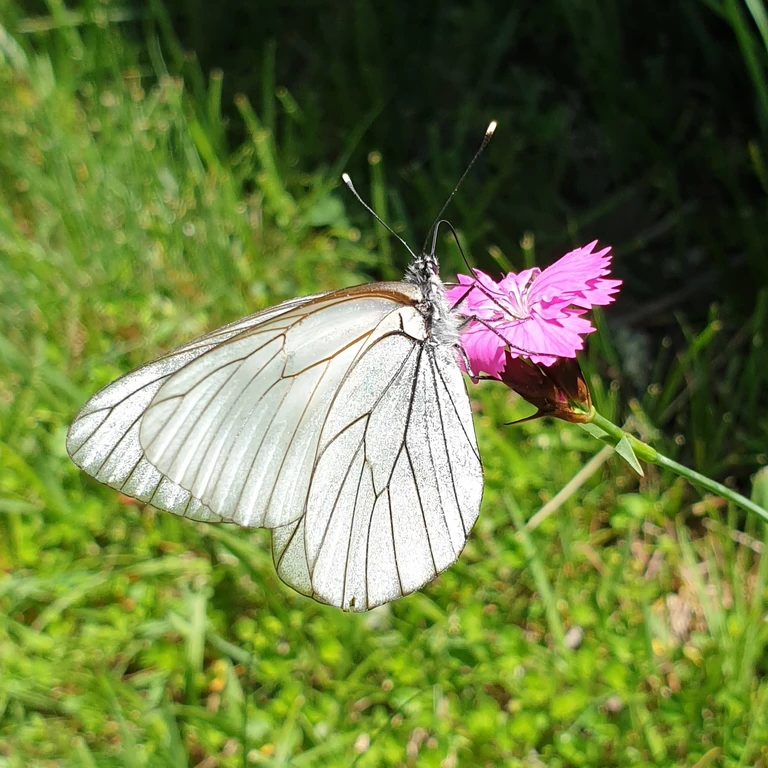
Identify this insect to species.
Aporia crataegi
